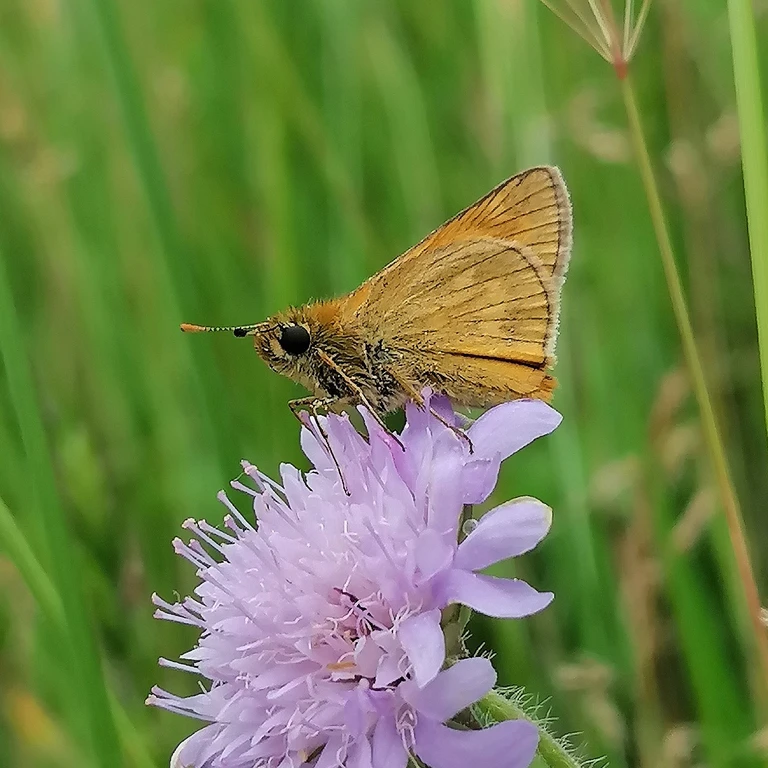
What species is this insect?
Ochlodes sylvanus (also Ochlodes venata)
